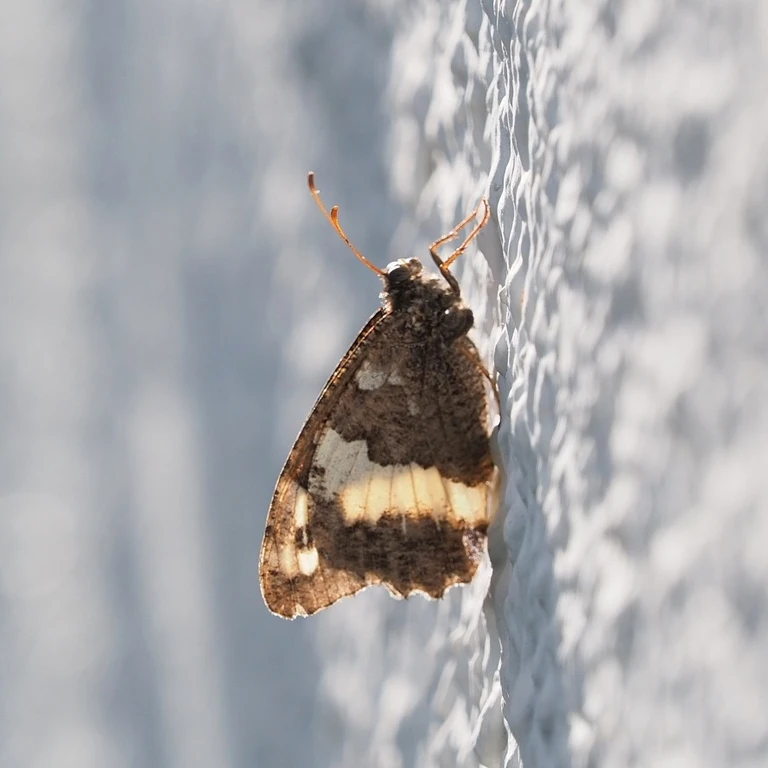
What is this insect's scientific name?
Brintesia circe
